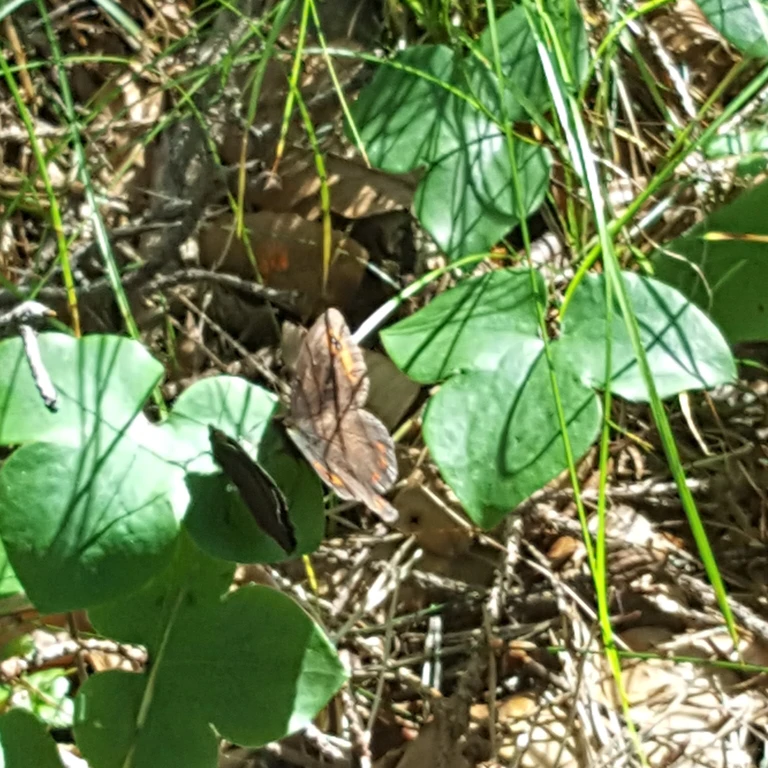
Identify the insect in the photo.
Erebia aethiops
